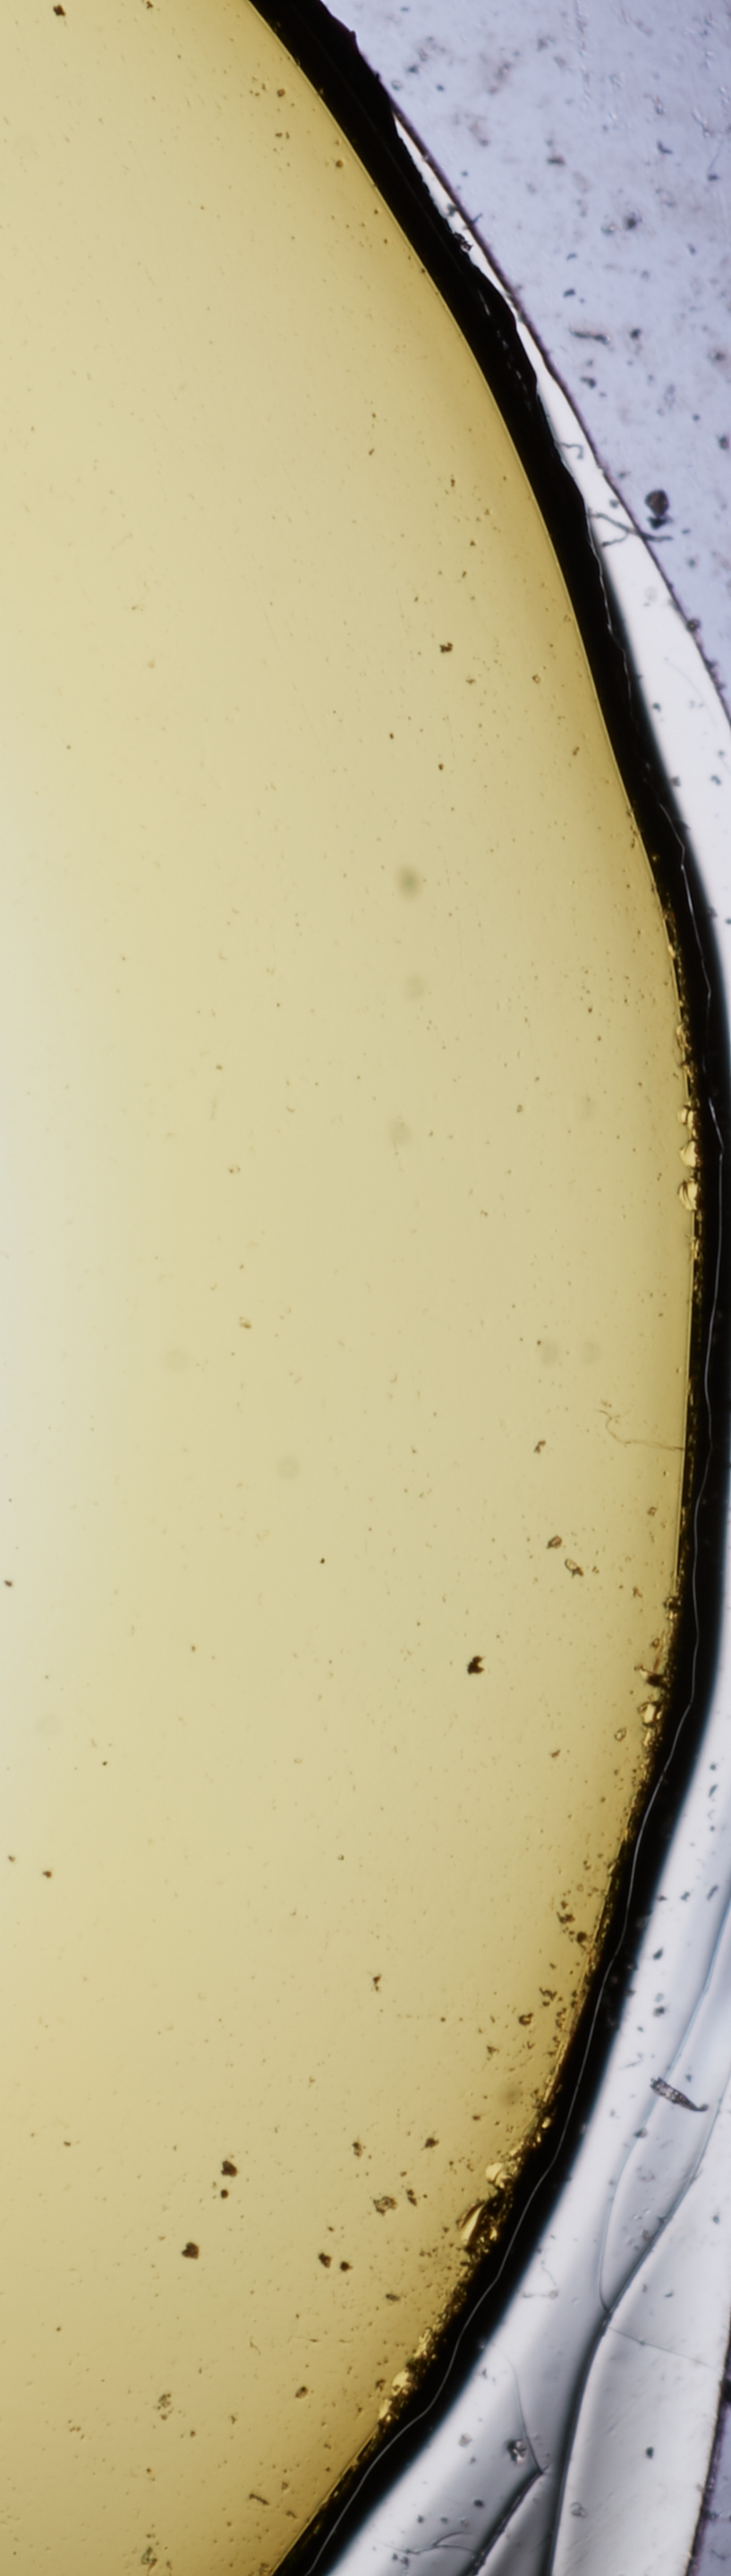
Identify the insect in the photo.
Chionodes sistrella (also Gelechia sistrella)
